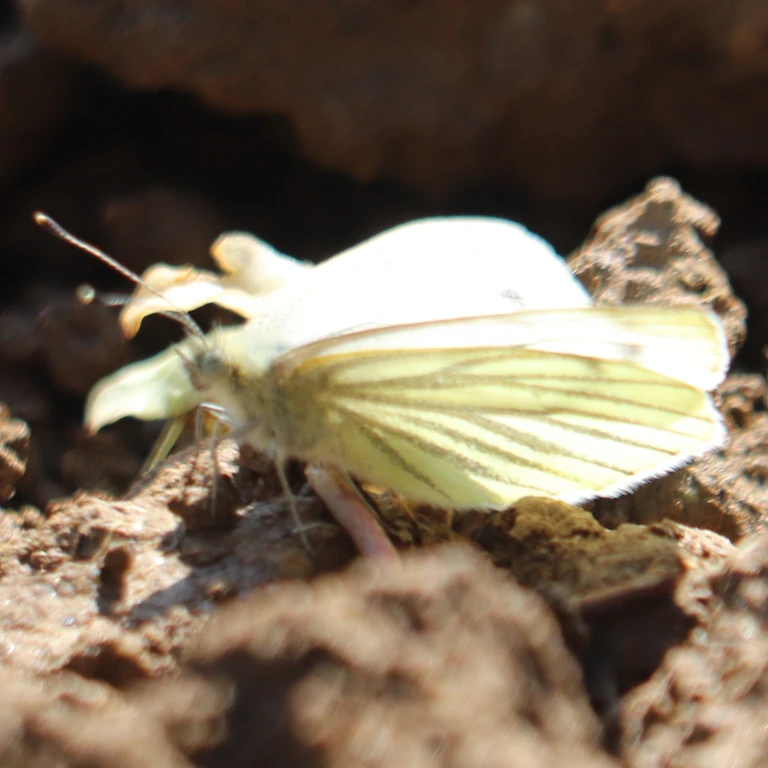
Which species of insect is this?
Pieris napi
